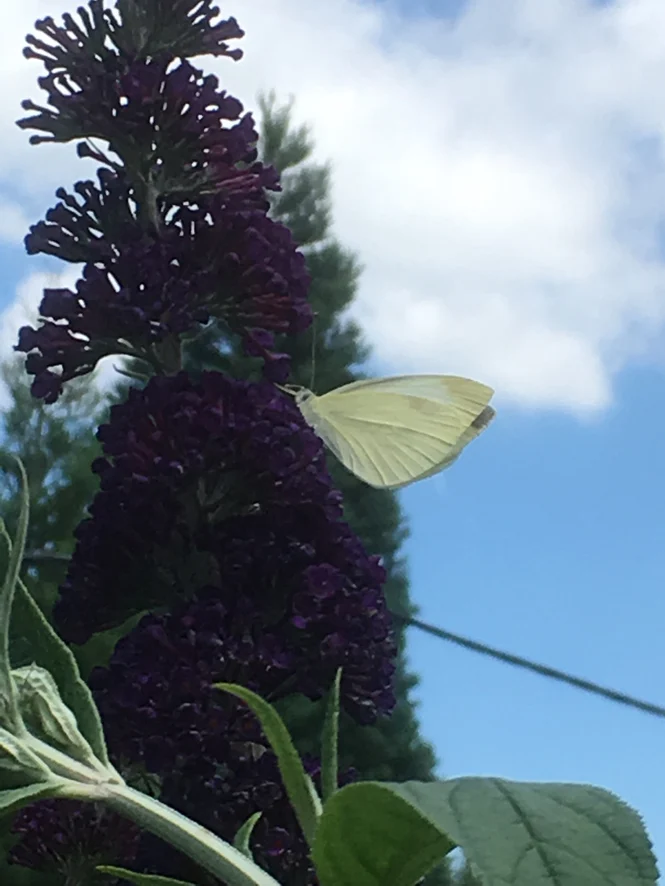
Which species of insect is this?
Pieris rapae
